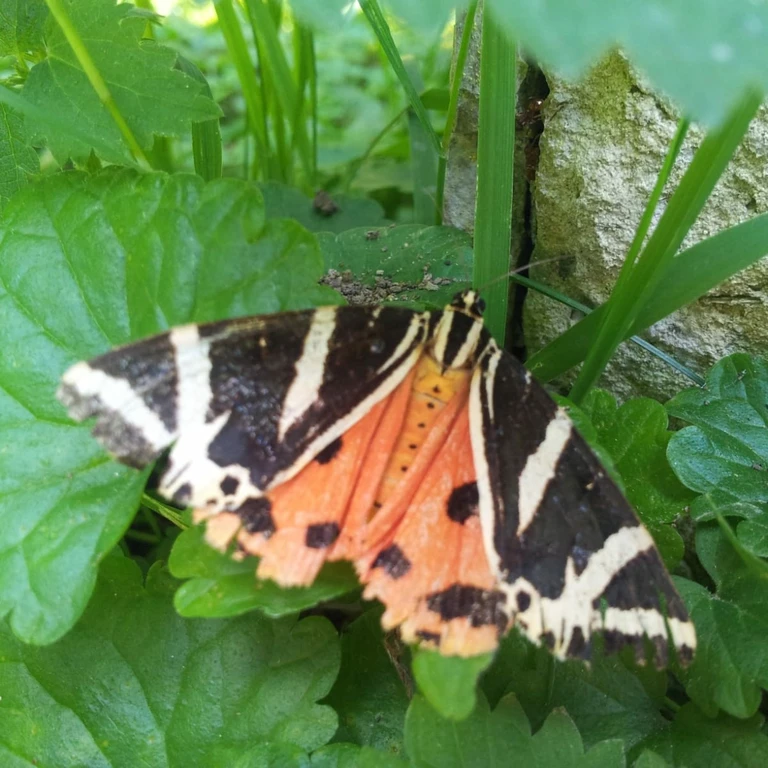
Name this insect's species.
Euplagia quadripunctaria
